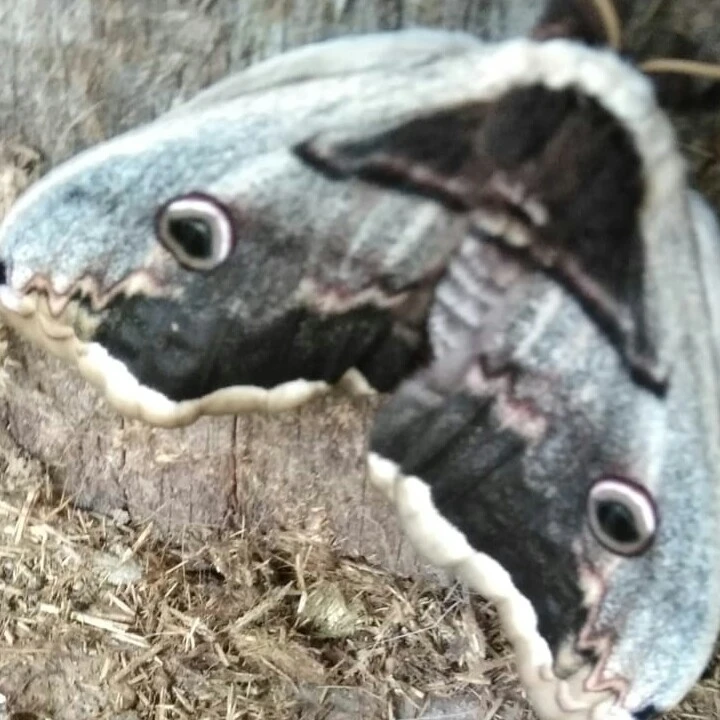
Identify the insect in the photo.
Saturnia pyri
